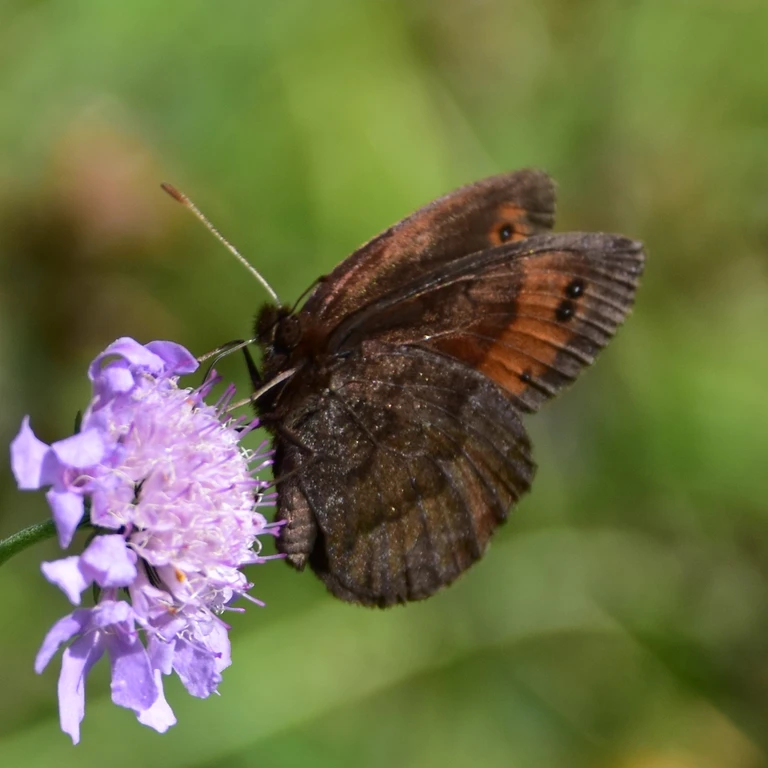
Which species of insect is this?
Erebia pronoe
